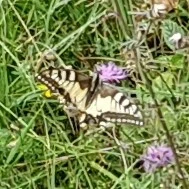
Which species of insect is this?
Papilio machaon
